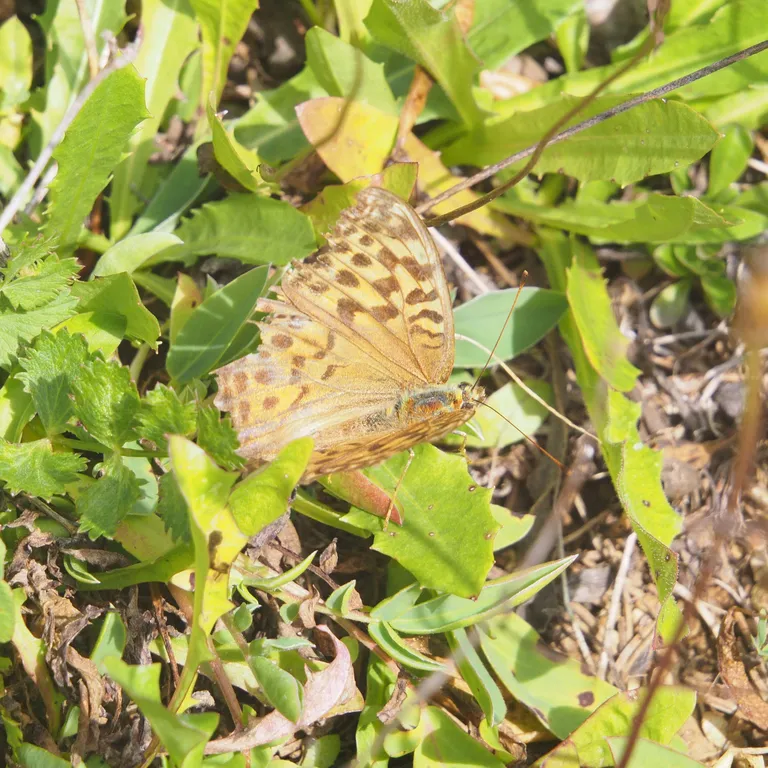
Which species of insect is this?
Argynnis paphia
